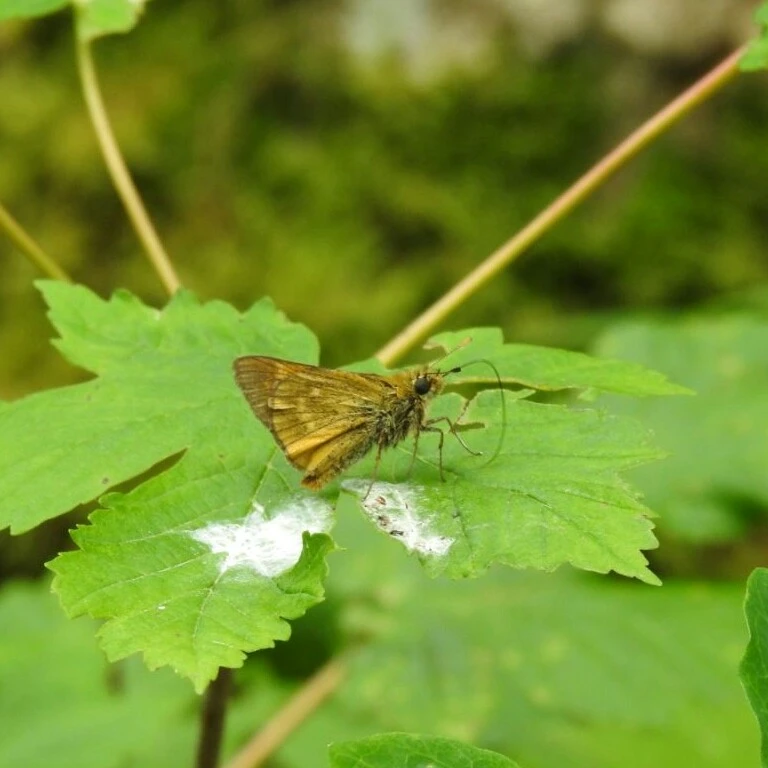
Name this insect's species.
Ochlodes sylvanus (also Ochlodes venata)
